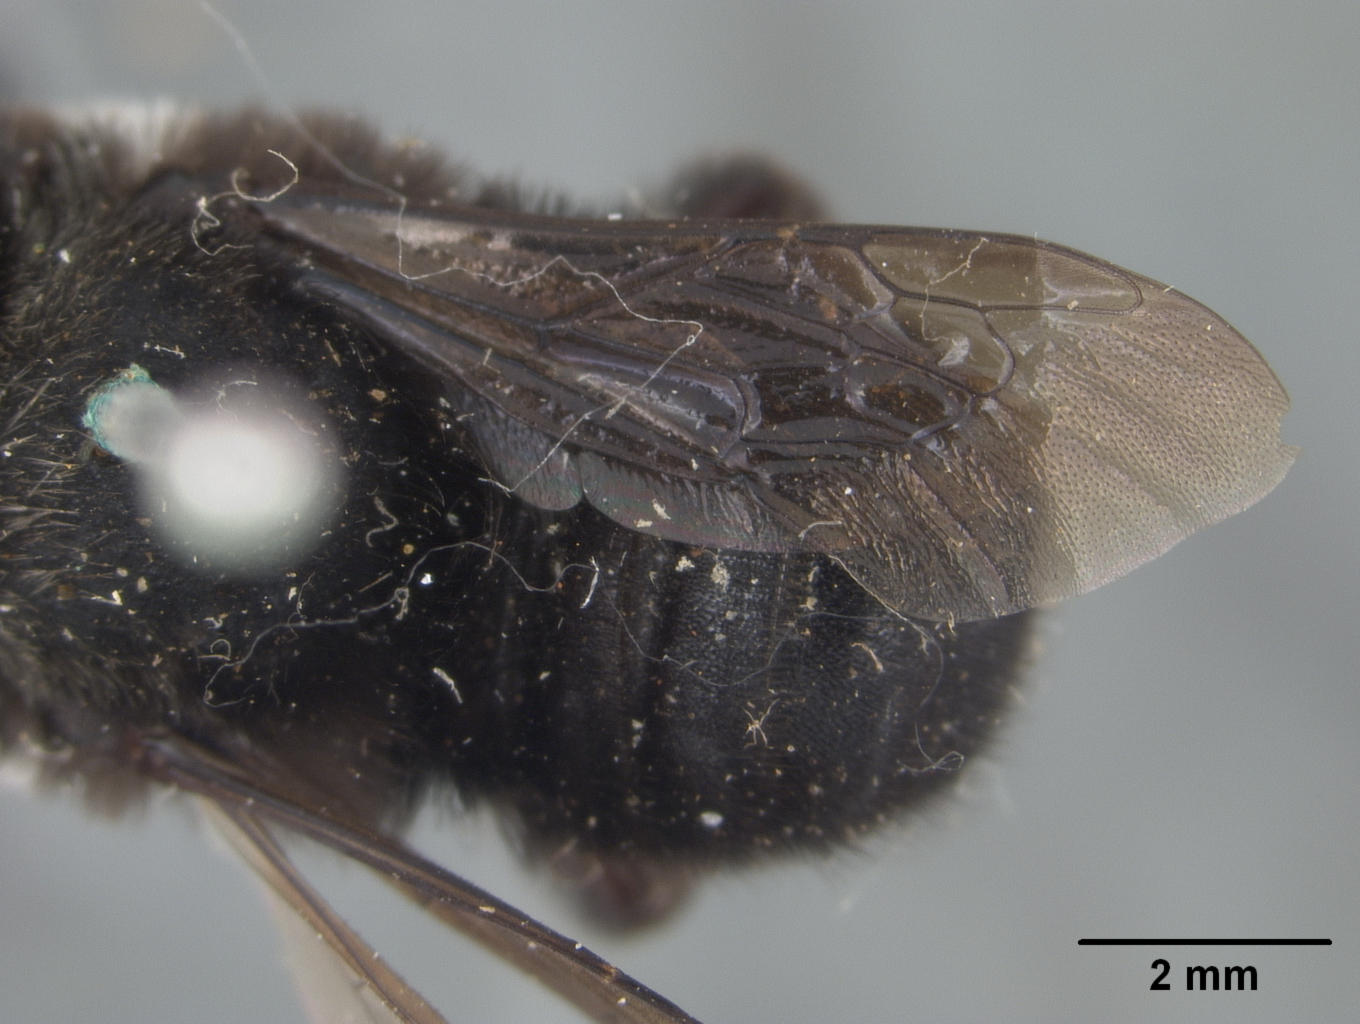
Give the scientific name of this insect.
Megachile piurensis
